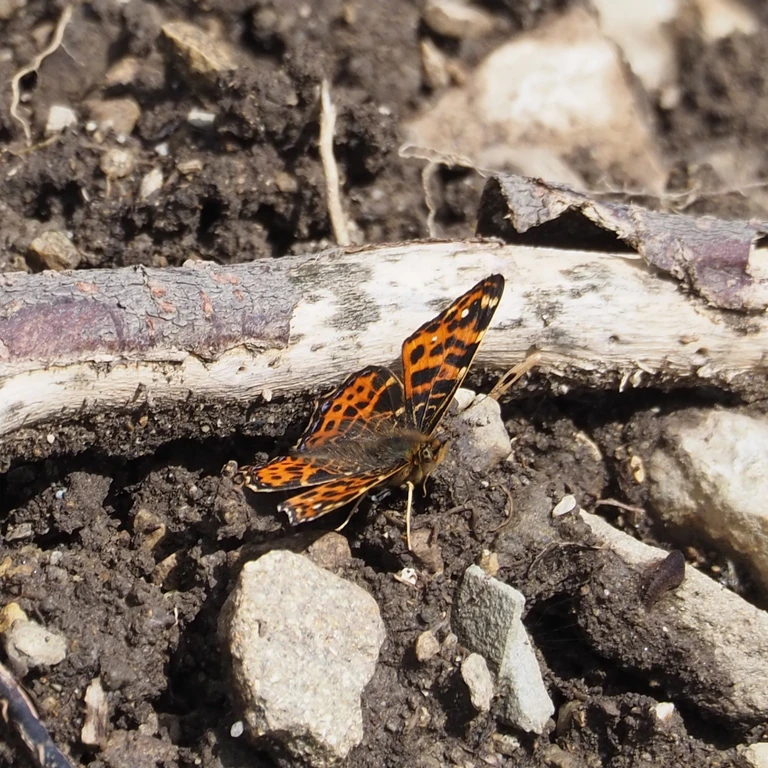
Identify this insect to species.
Araschnia levana
